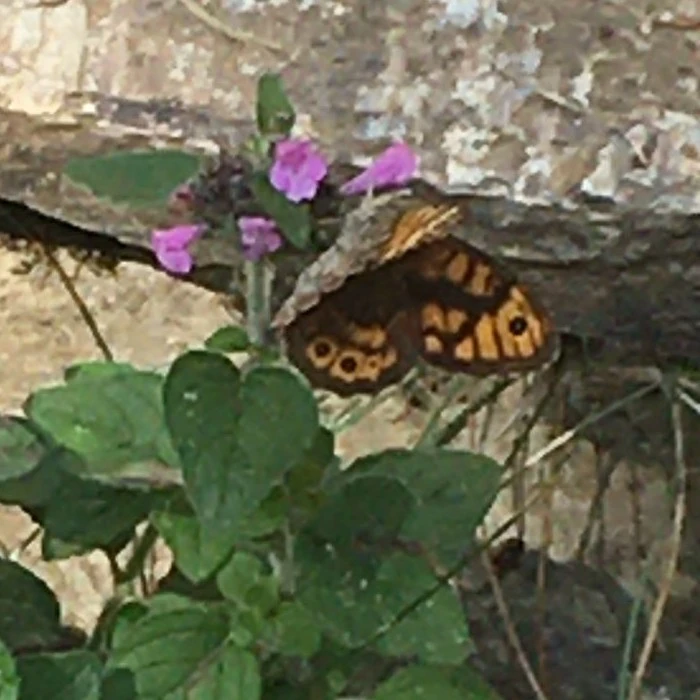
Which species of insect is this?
Lasiommata megera (also Pararge megera)
